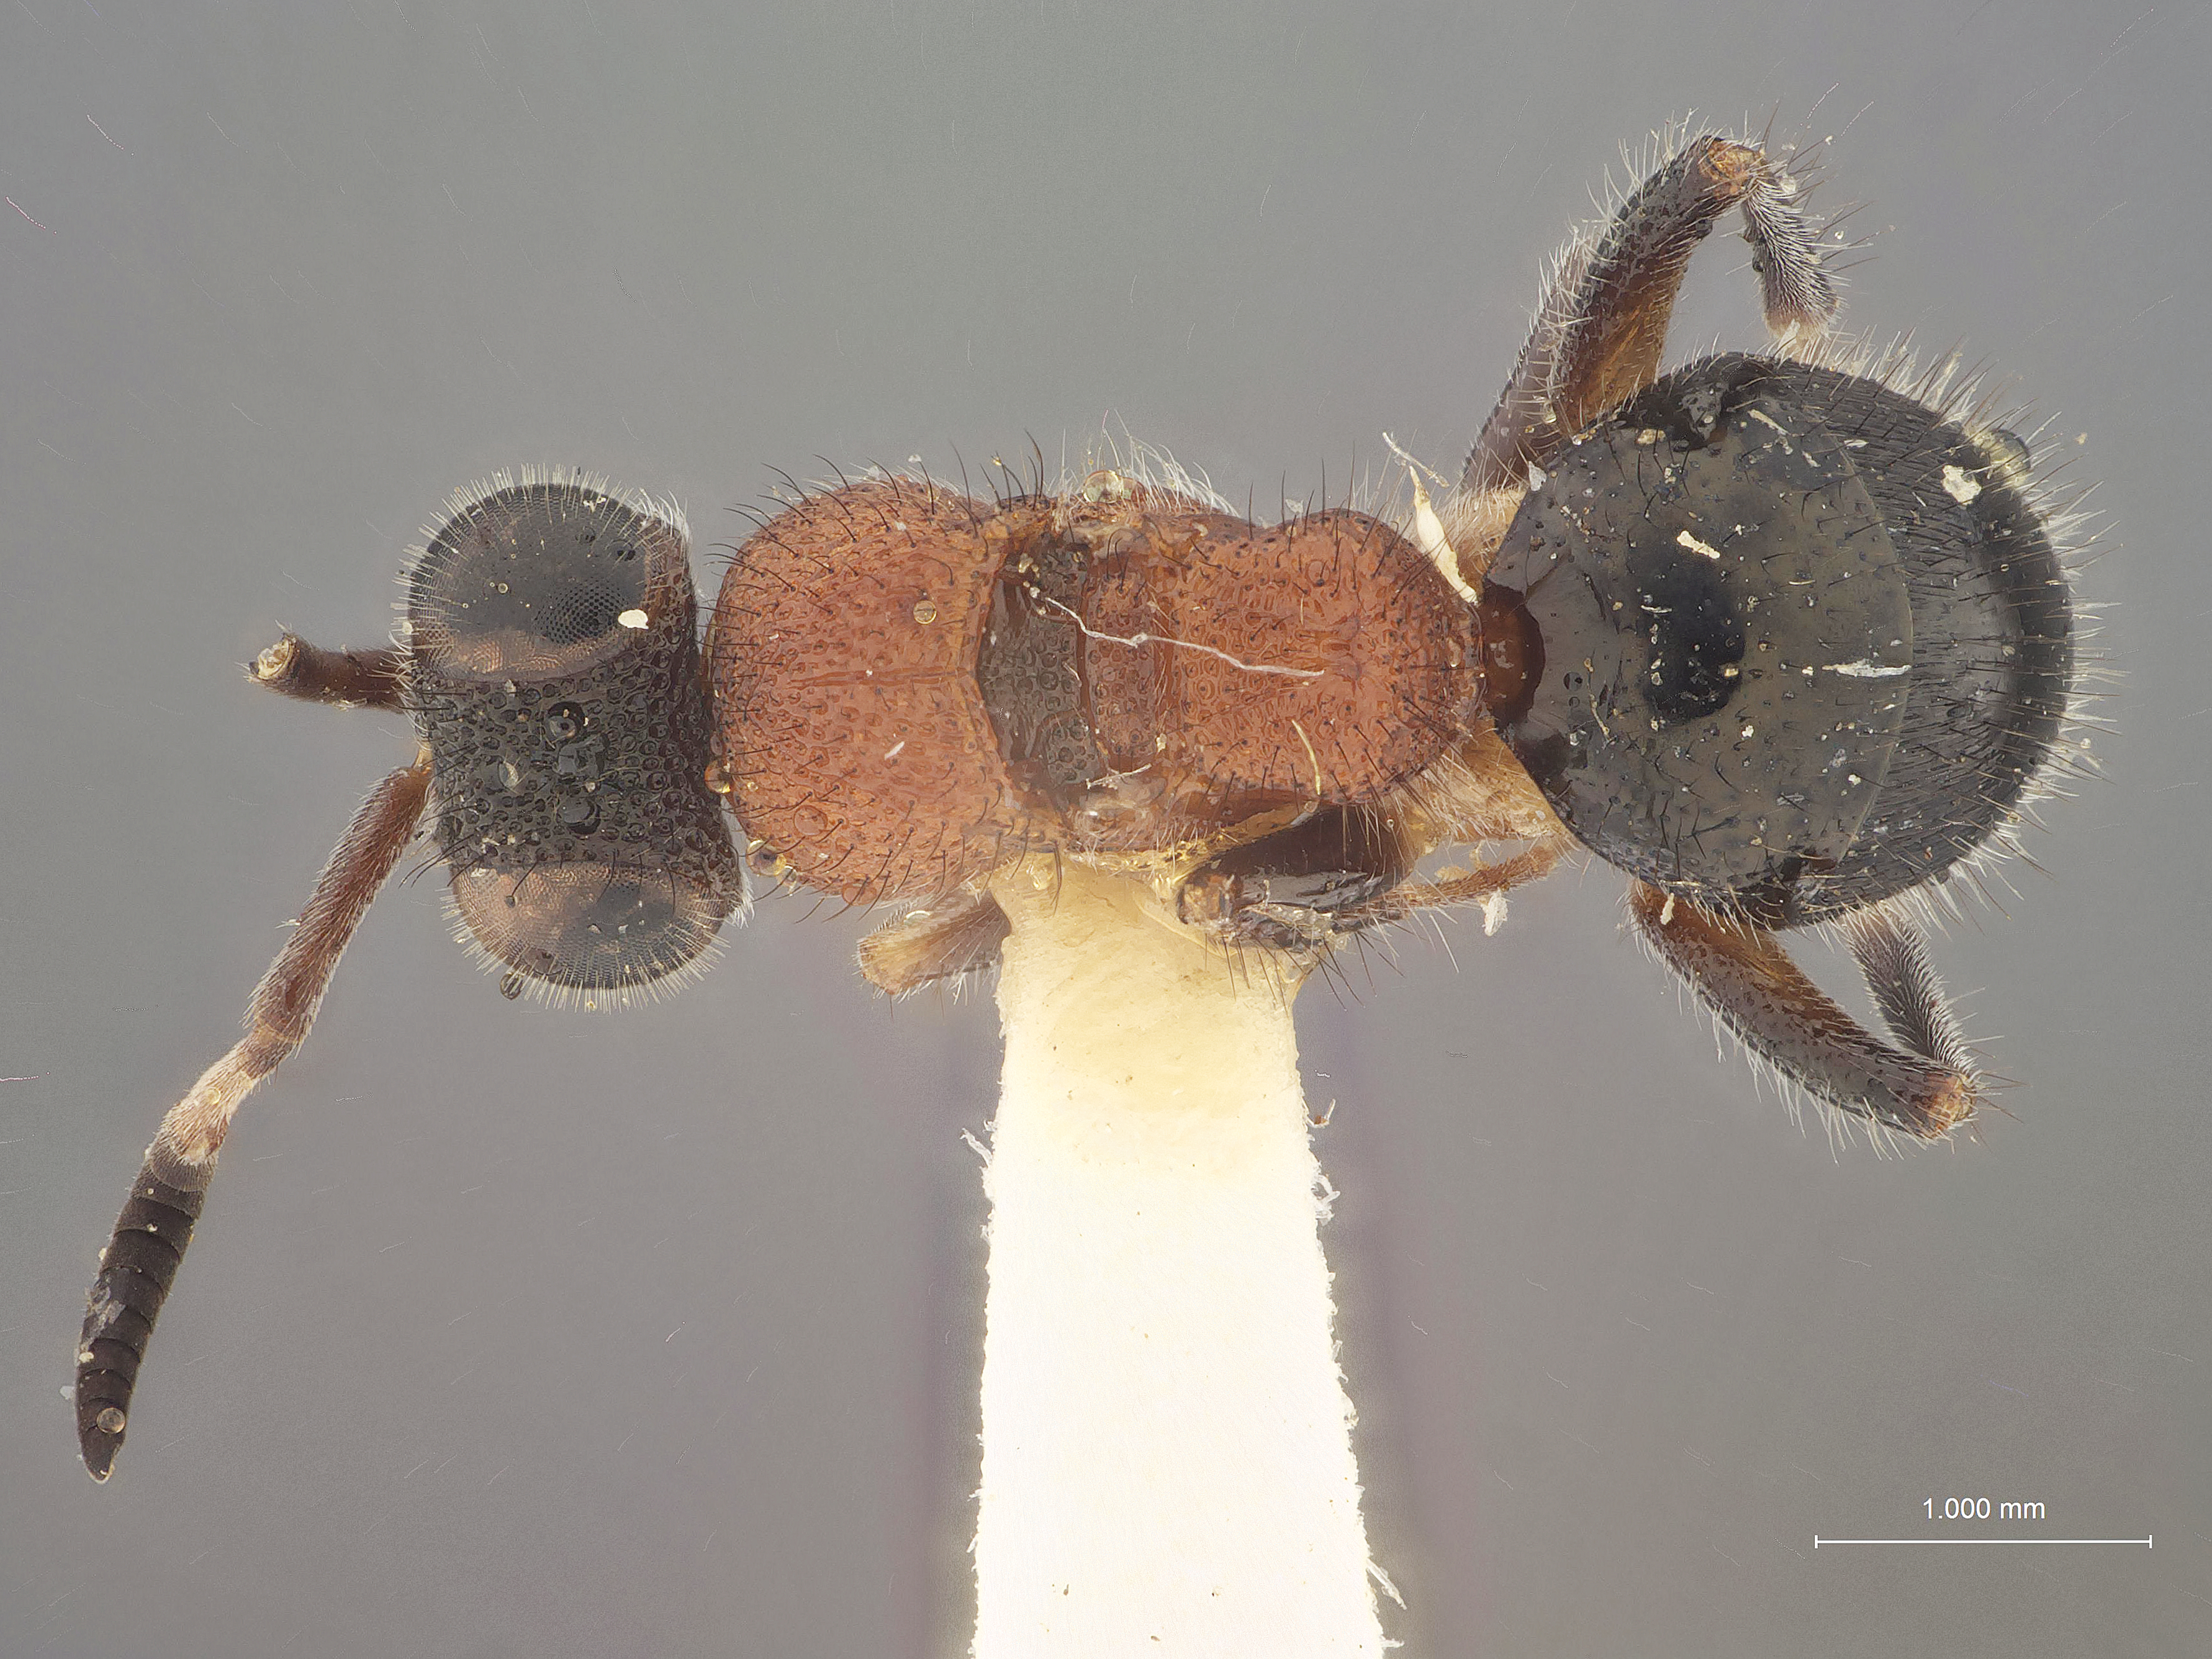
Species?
Serendibula deraniyagalai
